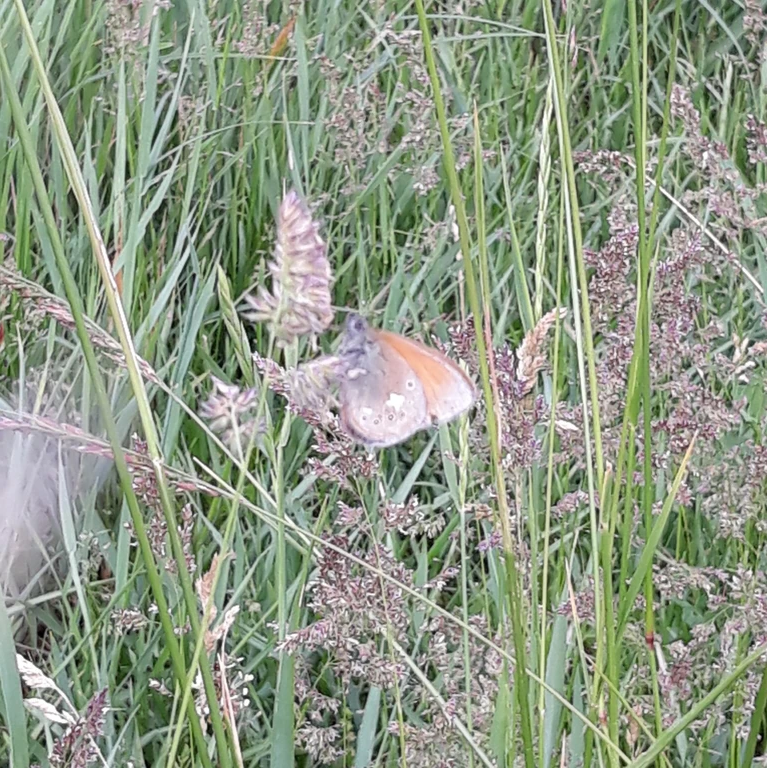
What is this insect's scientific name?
Coenonympha glycerion (also Coenonympha iphis)
